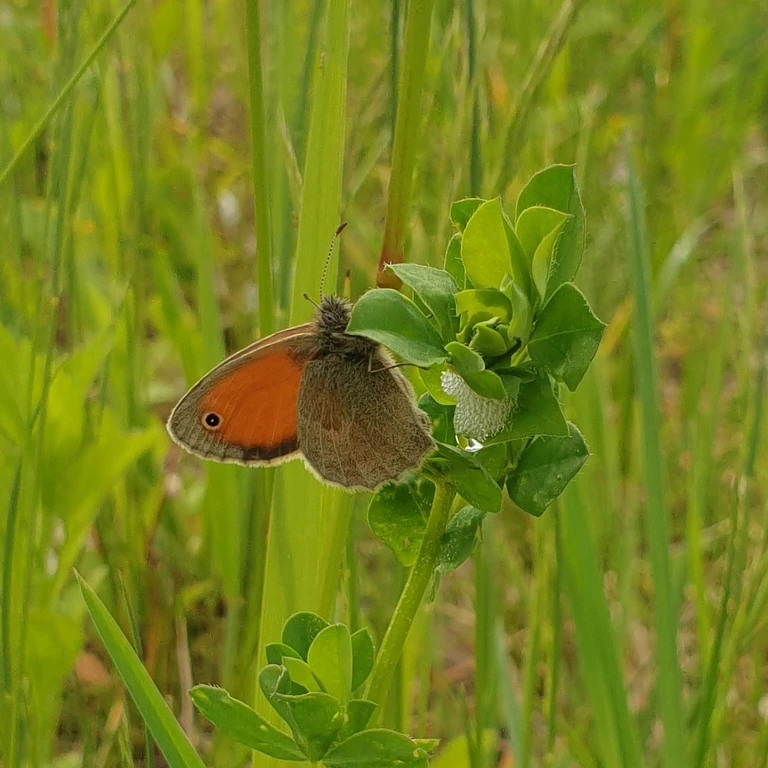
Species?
Coenonympha pamphilus
